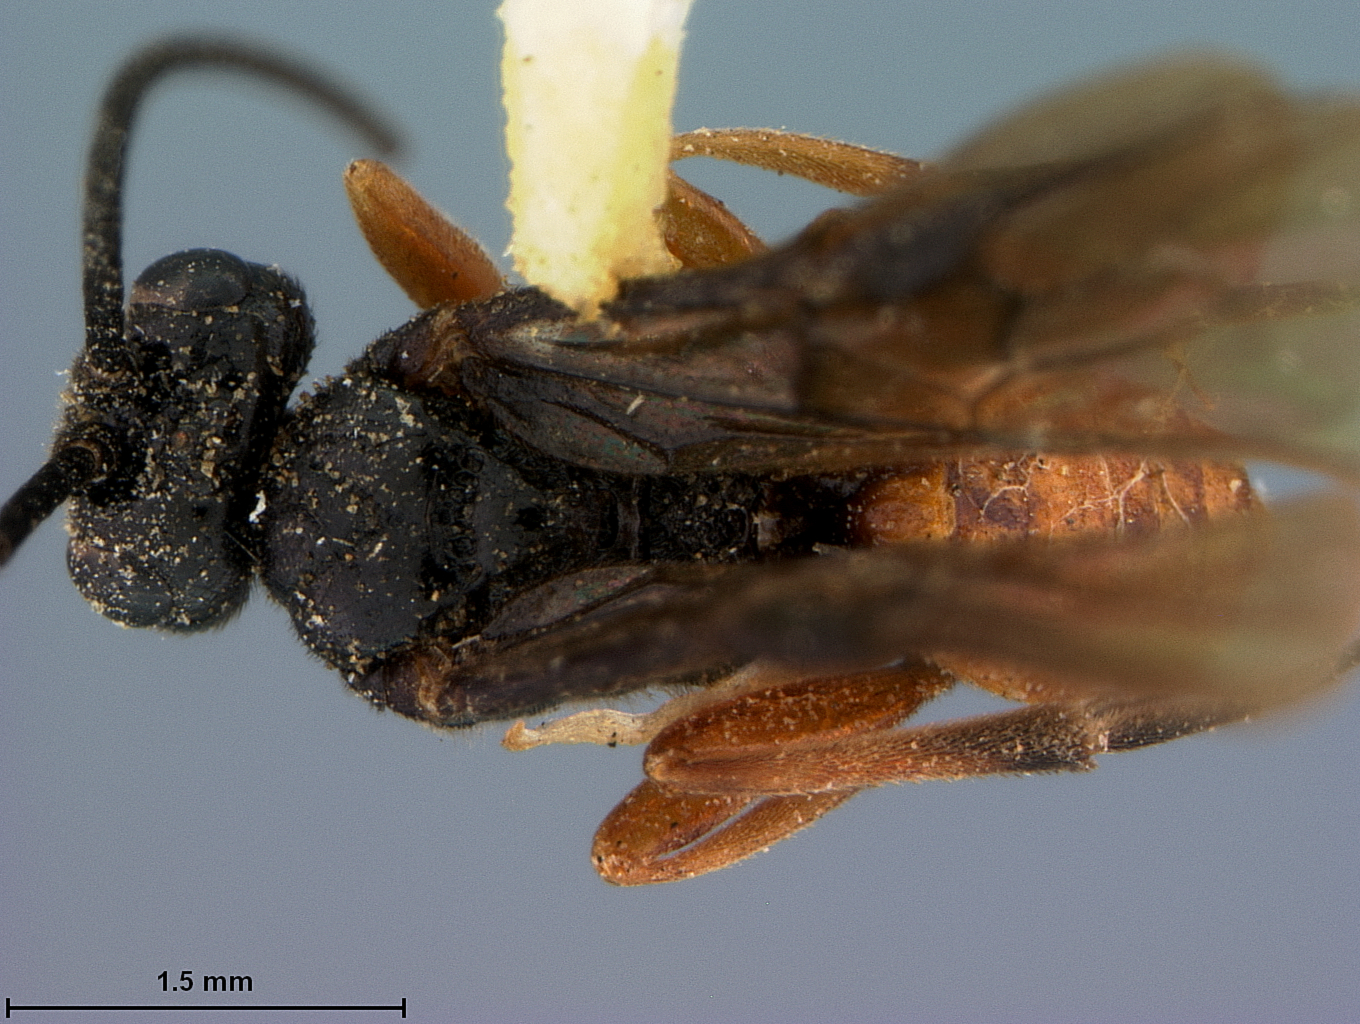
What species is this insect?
Cardiochiles arugosus
